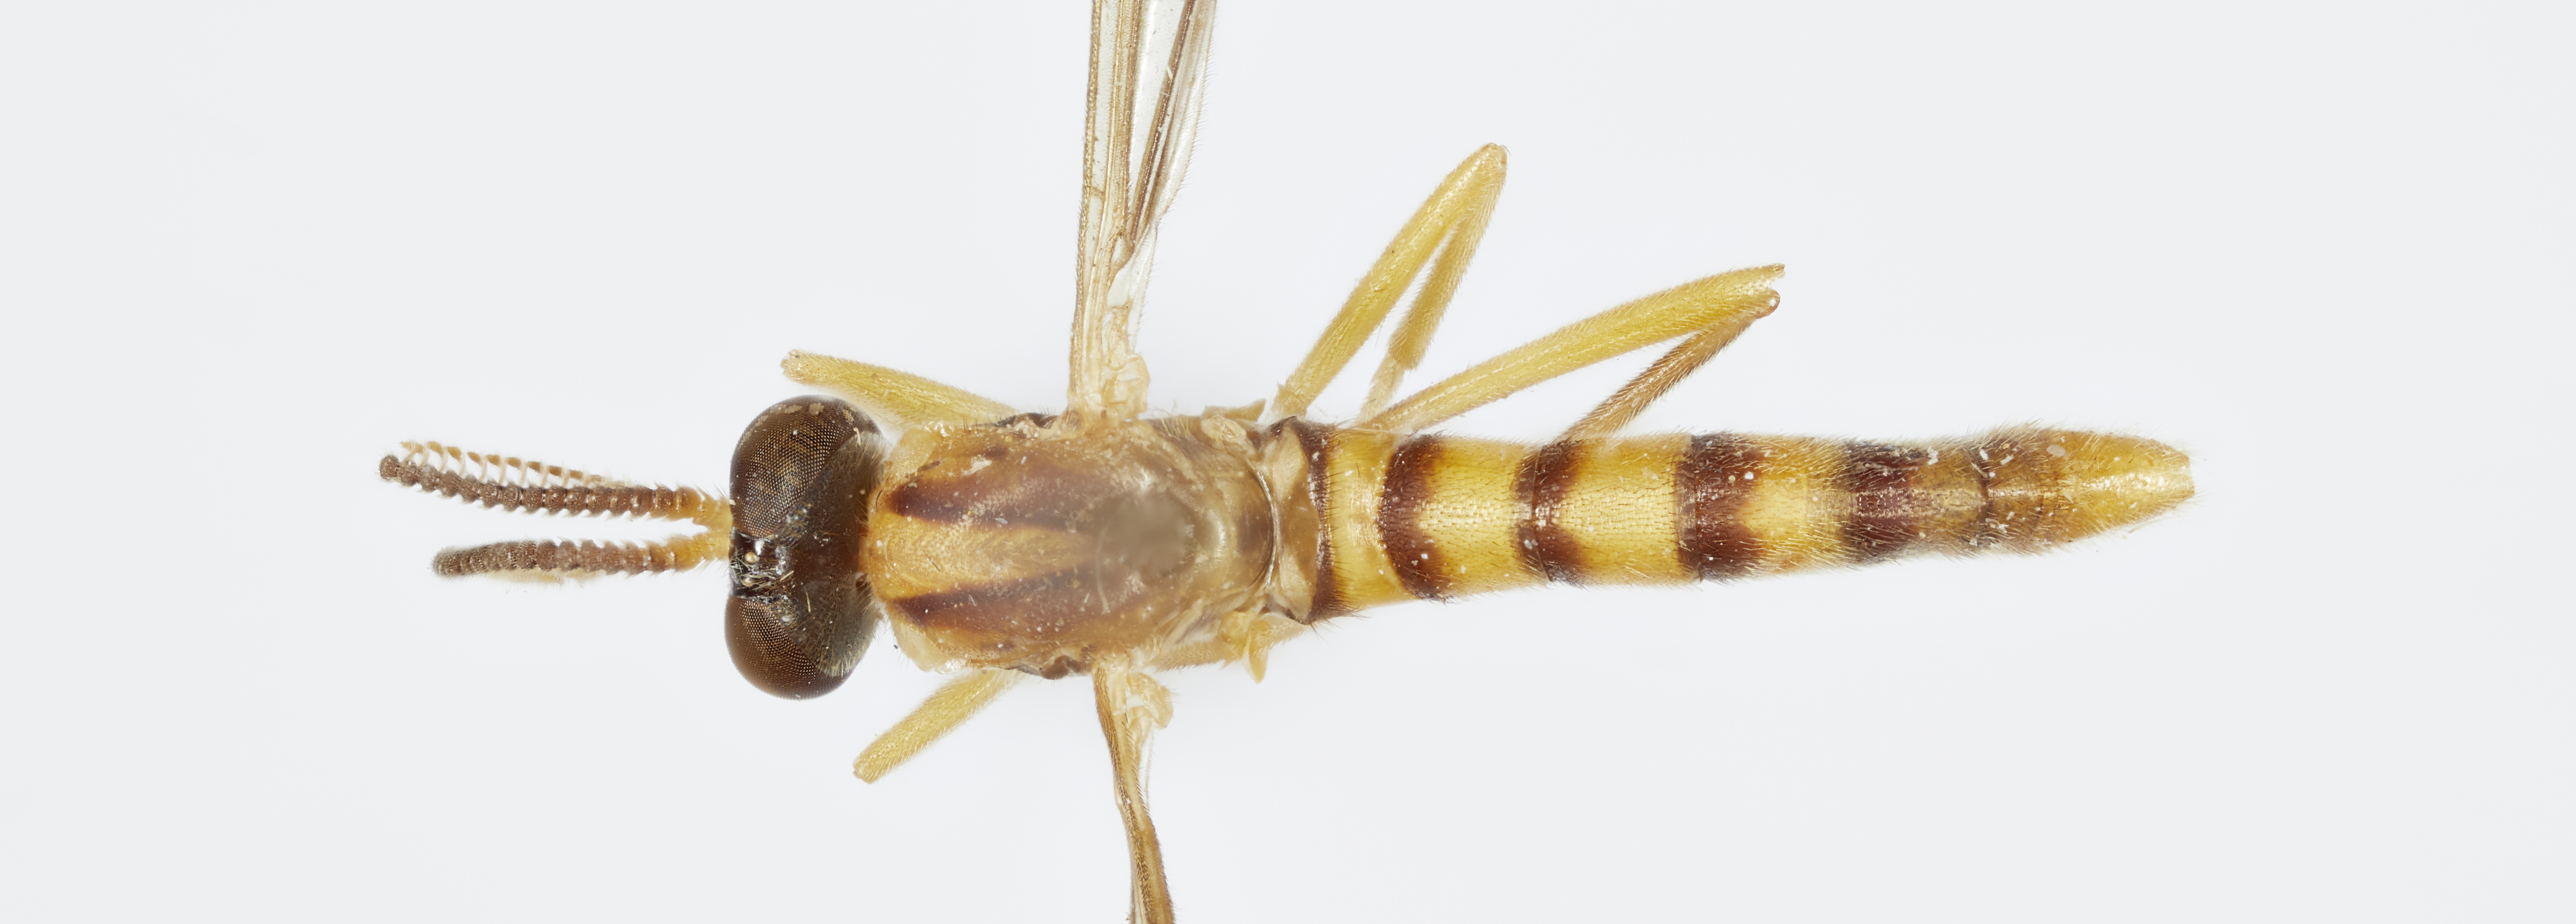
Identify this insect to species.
Rachicerus pantherinus
